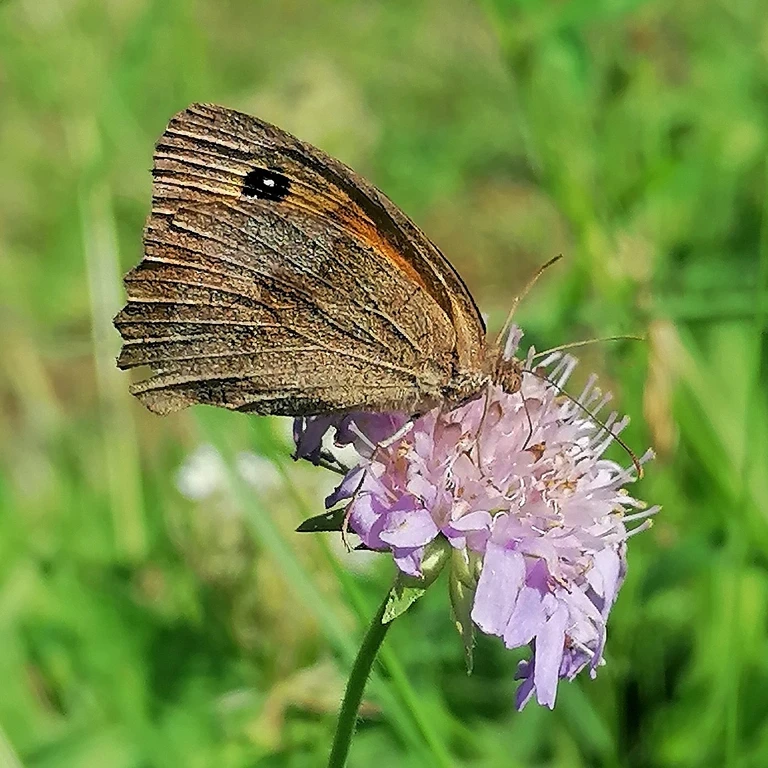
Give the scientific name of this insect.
Maniola jurtina
